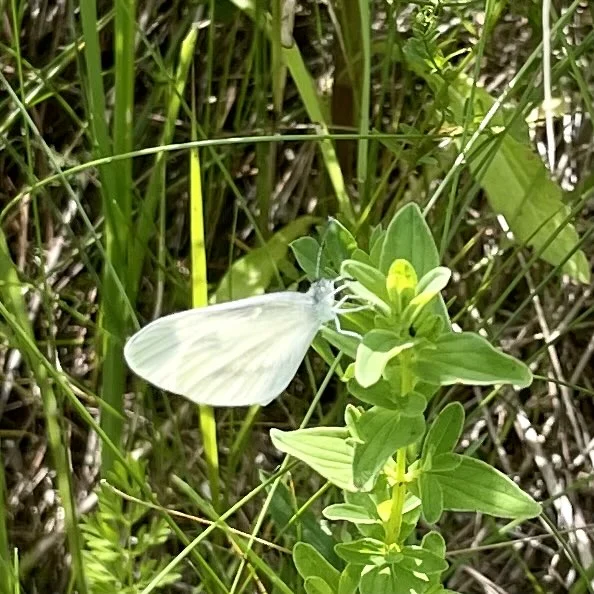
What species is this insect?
Leptidea sinapis/juvernica
